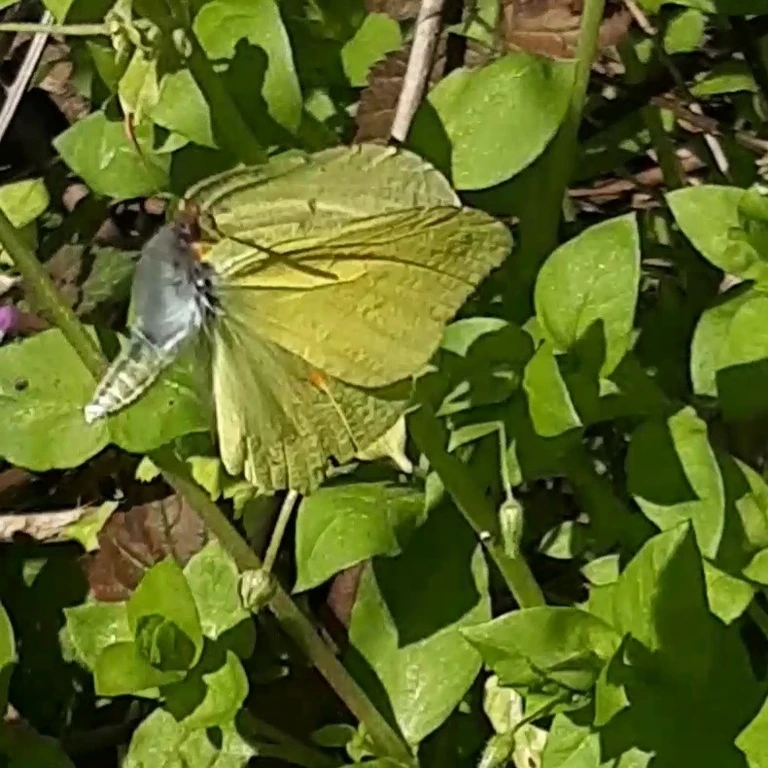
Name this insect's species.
Gonepteryx rhamni
